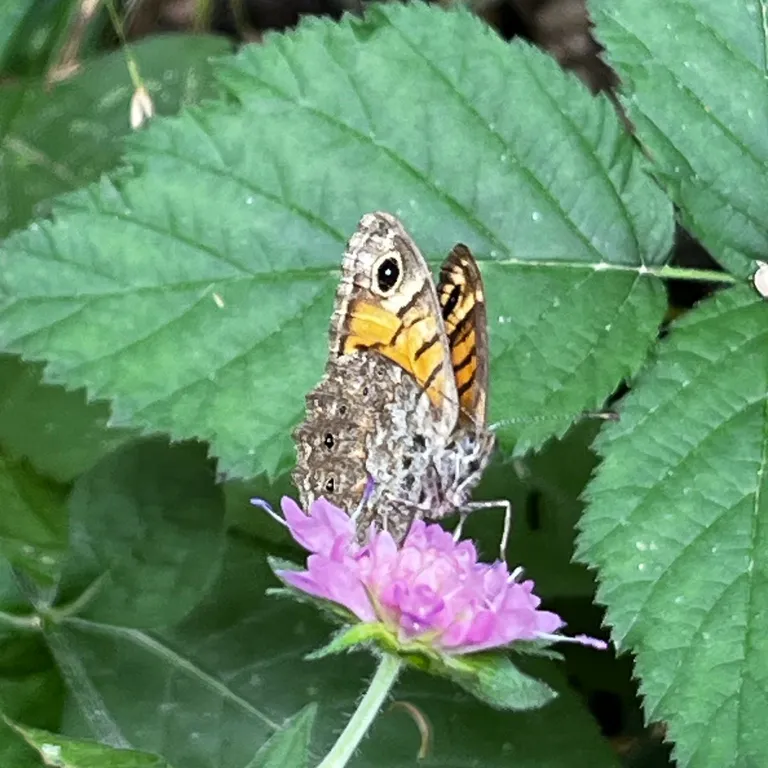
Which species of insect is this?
Lasiommata megera (also Pararge megera)
